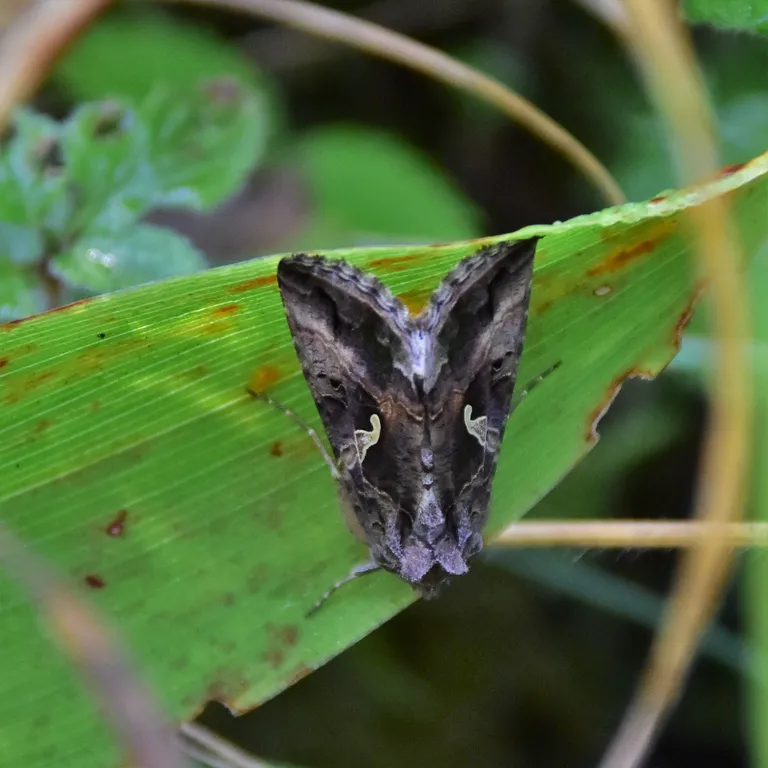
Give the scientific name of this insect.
Autographa gamma
